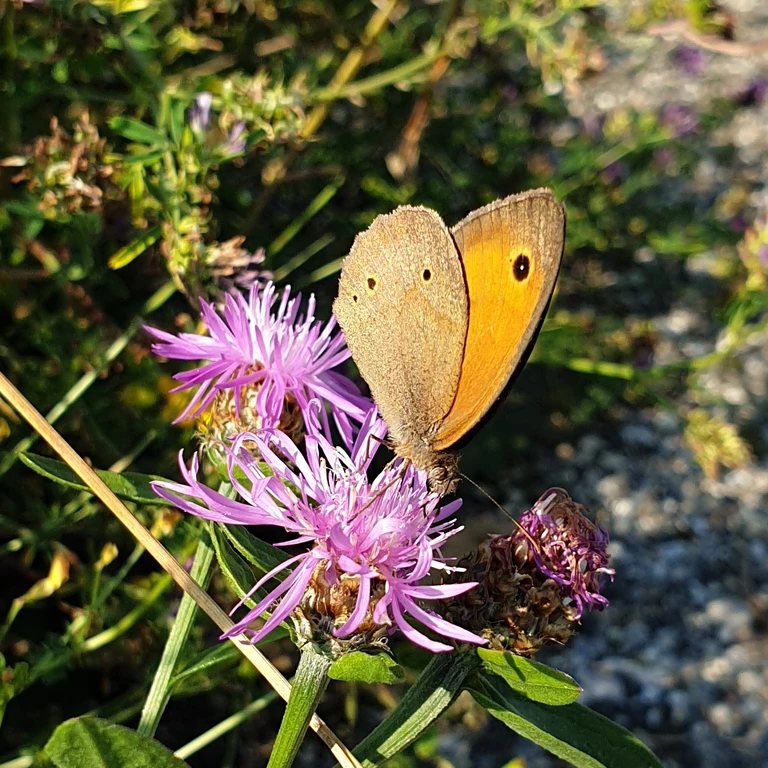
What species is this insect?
Maniola jurtina
